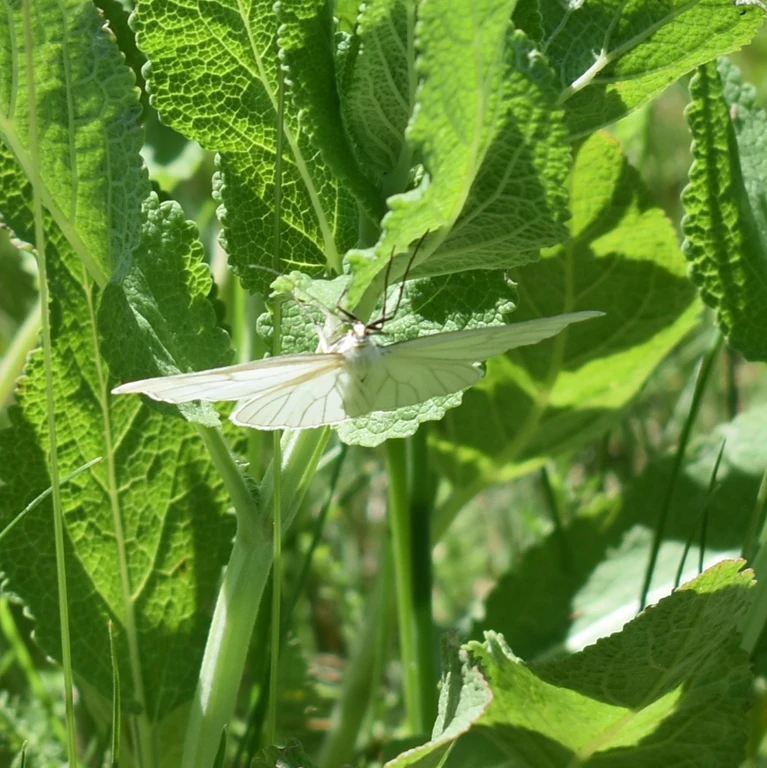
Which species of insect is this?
Siona lineata
